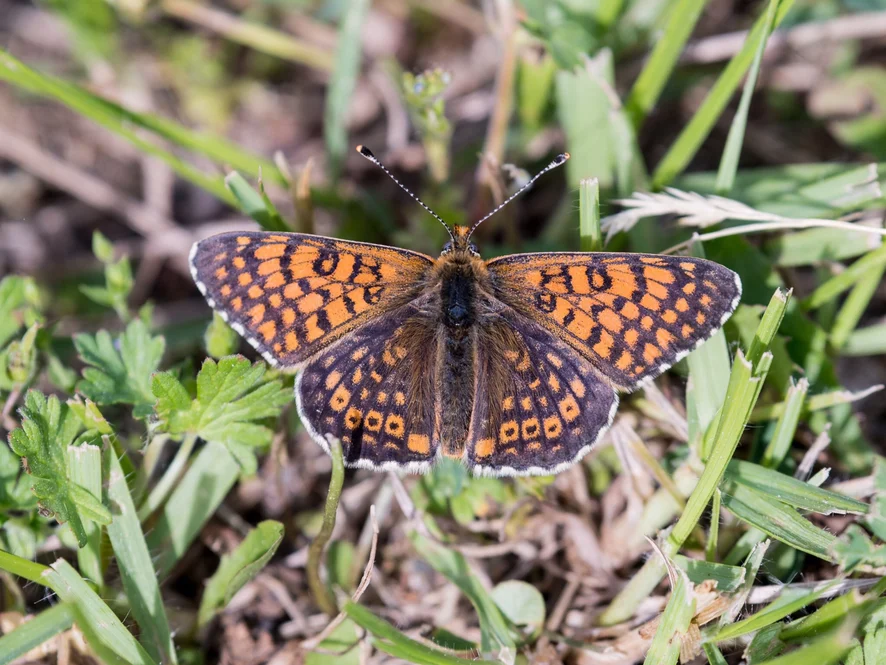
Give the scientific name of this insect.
Melitaea cinxia
